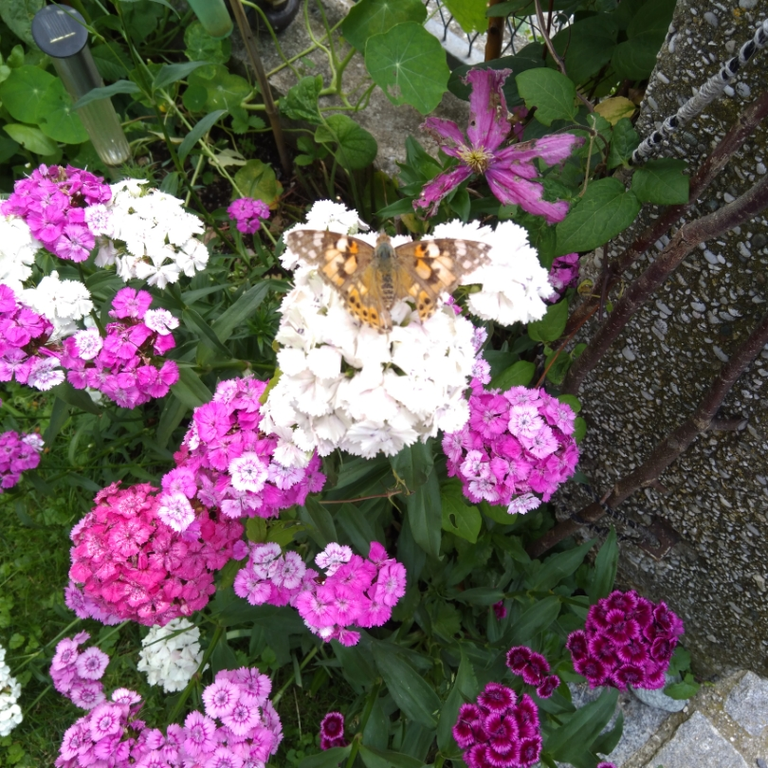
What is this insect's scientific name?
Vanessa cardui
